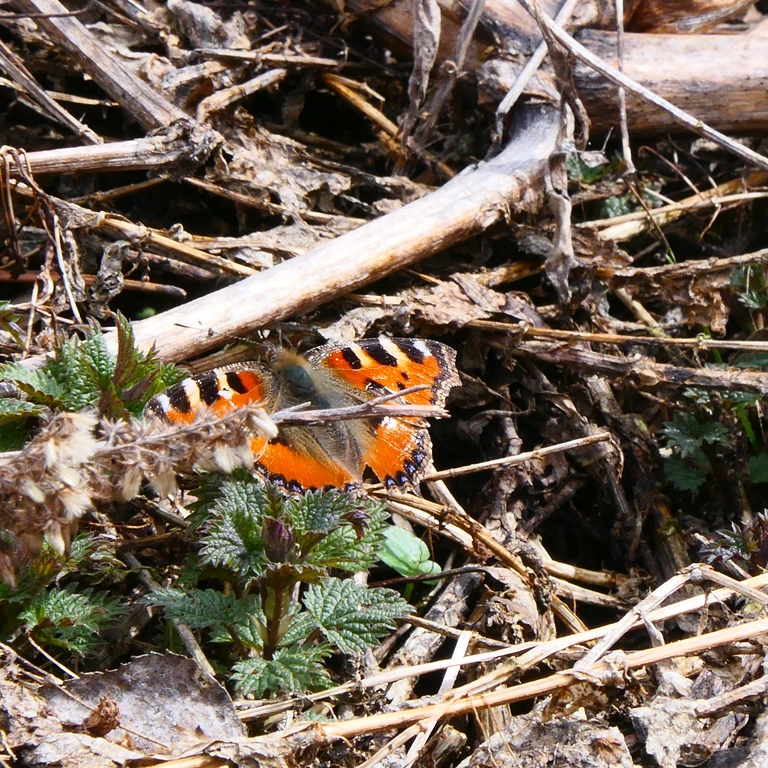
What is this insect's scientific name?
Aglais urticae
